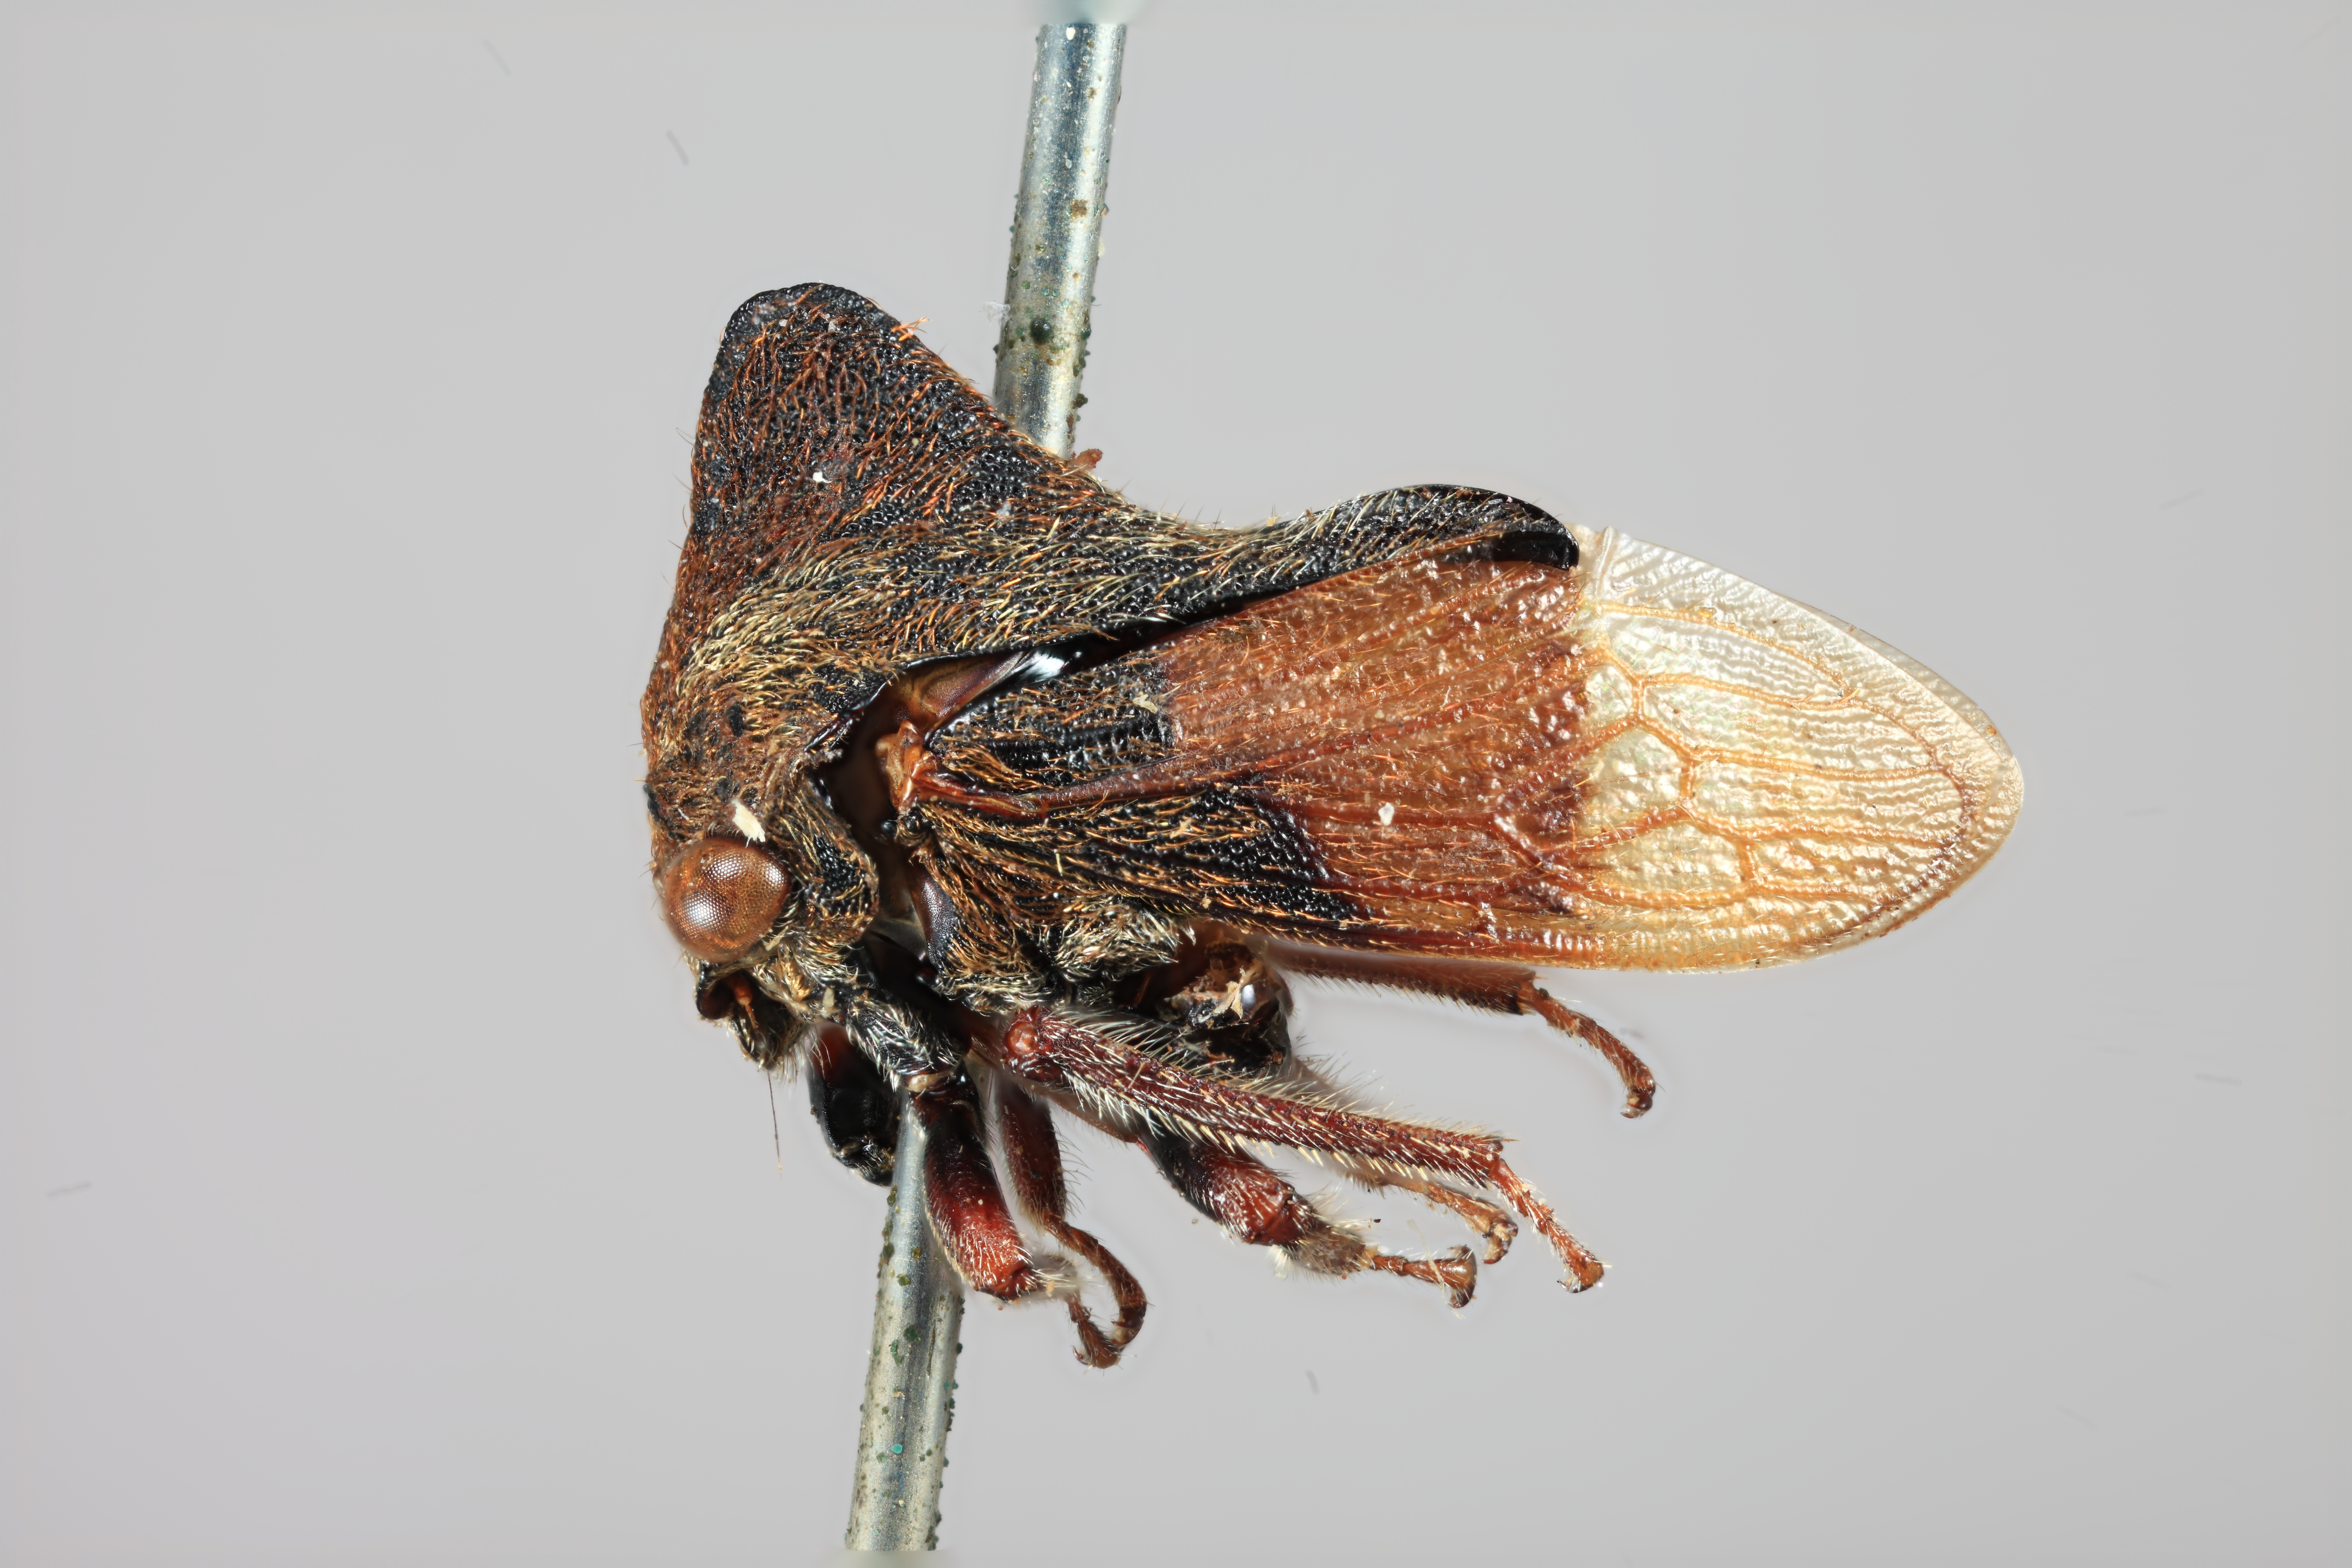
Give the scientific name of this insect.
Mesocentrus pyramidiatus
